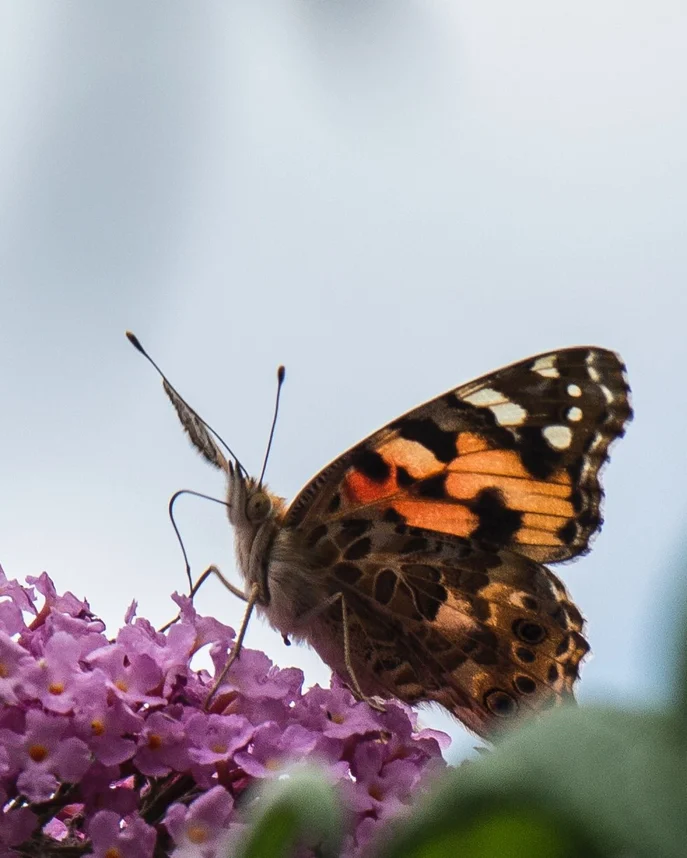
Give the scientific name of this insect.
Vanessa cardui
